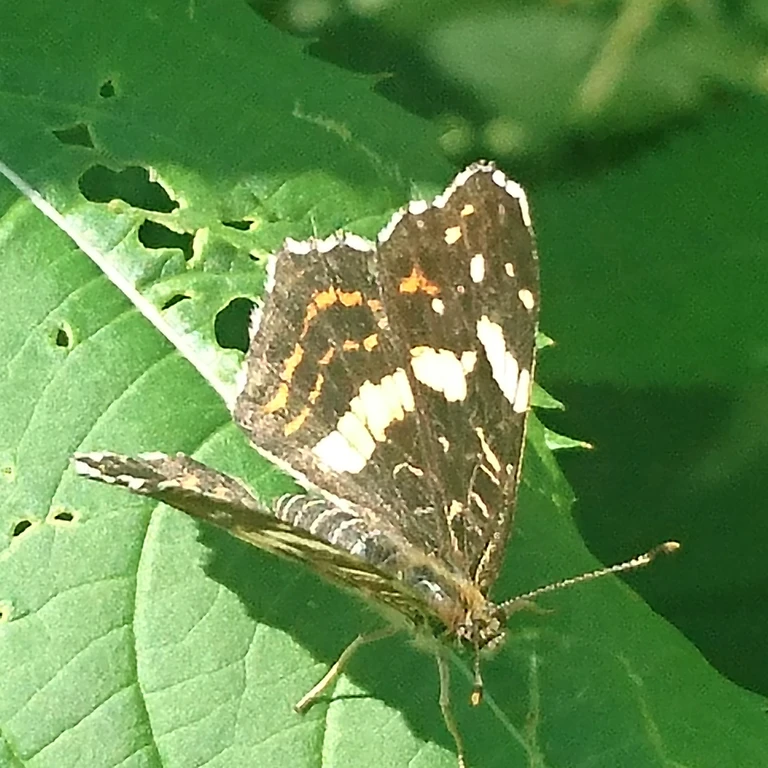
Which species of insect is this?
Araschnia levana
